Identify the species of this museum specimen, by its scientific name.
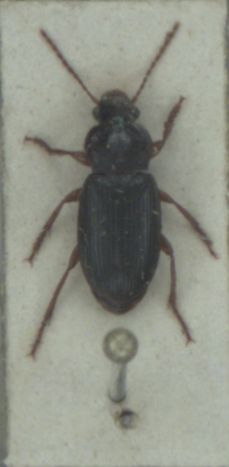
Ophonus rufibarbis
